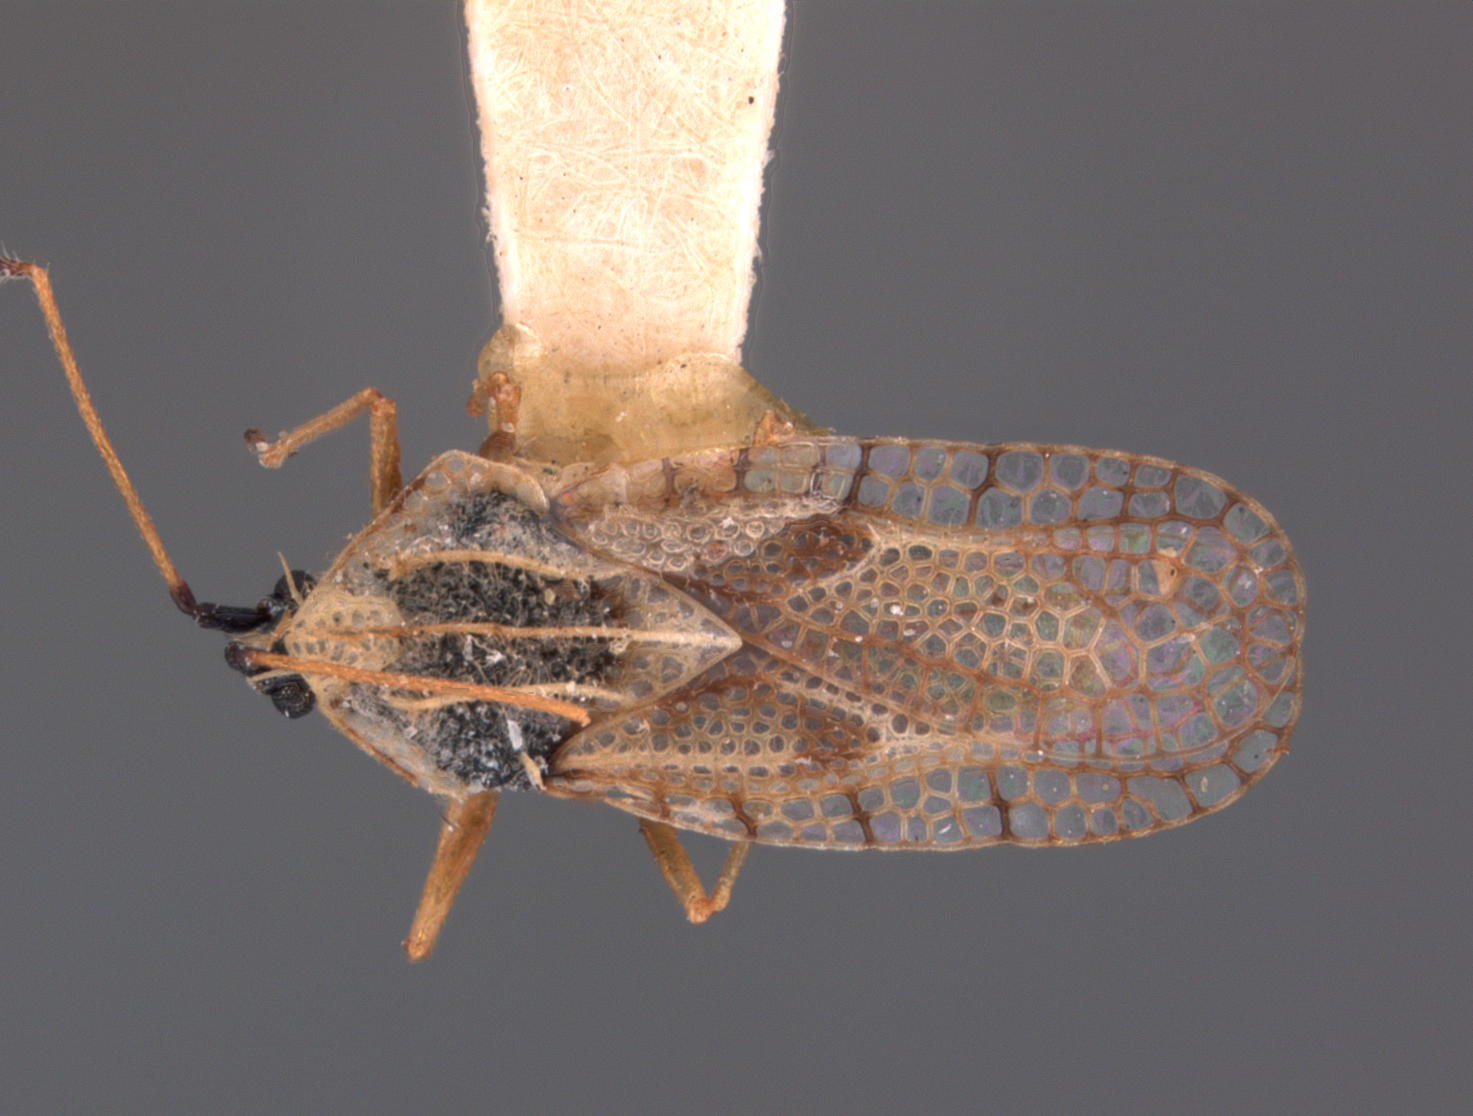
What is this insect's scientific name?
Gargaphia arizonica
